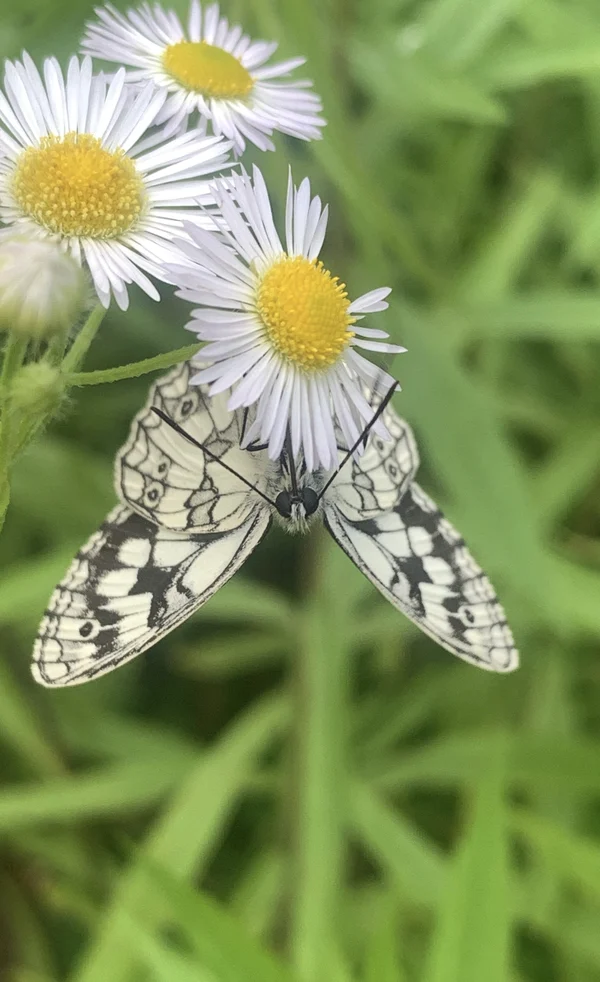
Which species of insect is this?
Melanargia galathea
